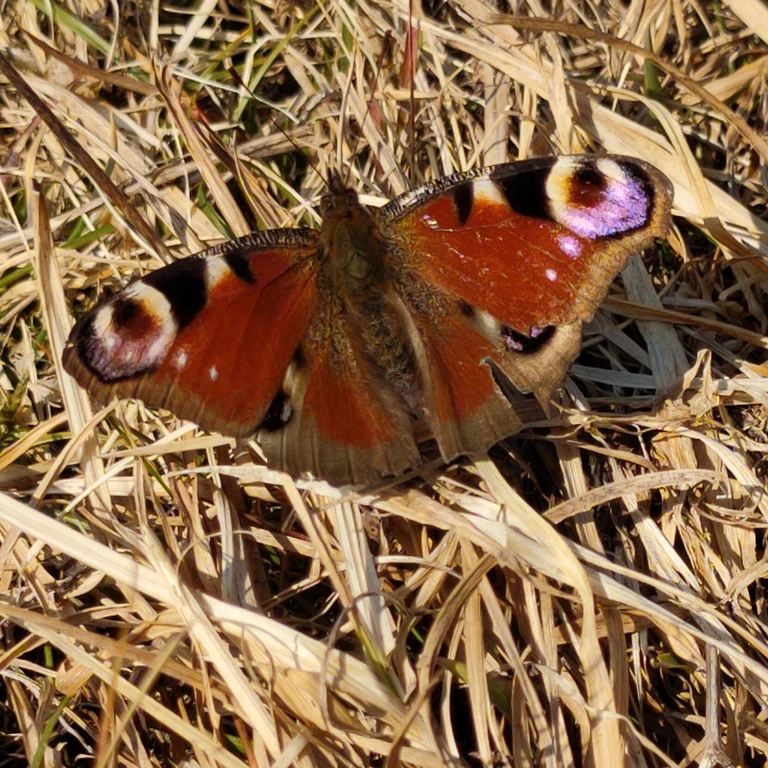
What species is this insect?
Aglais io
